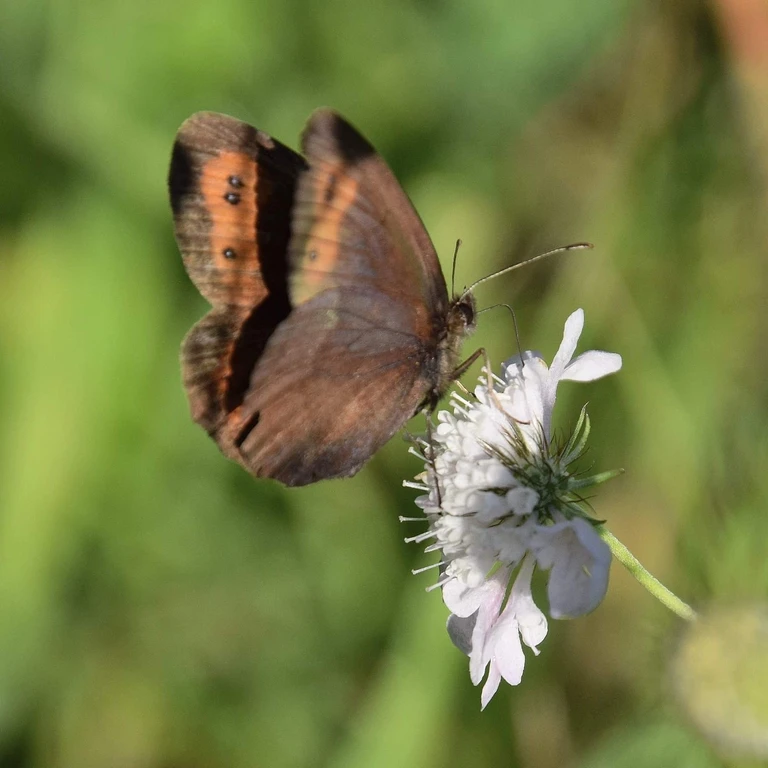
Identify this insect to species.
Erebia aethiops
